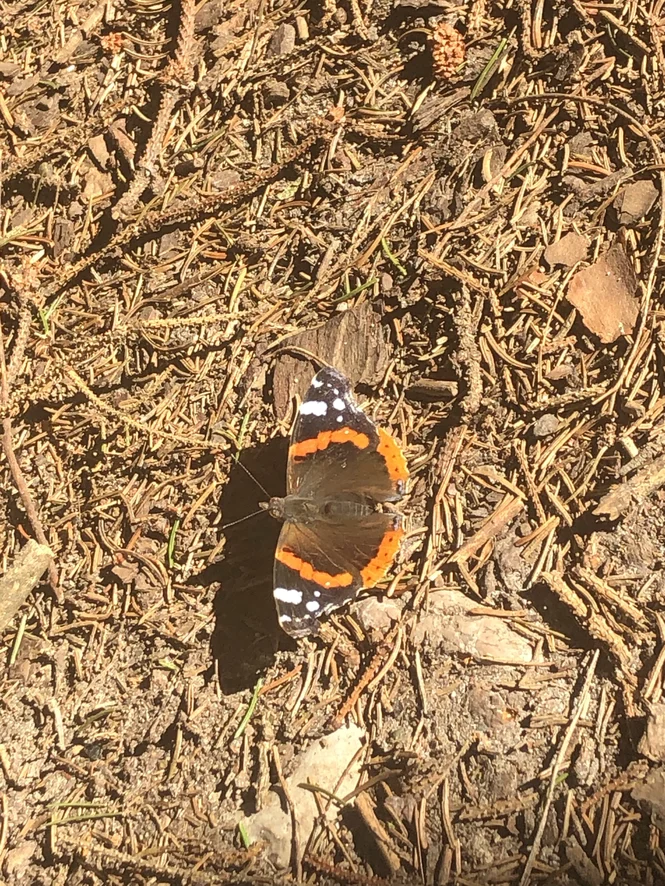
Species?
Vanessa atalanta
